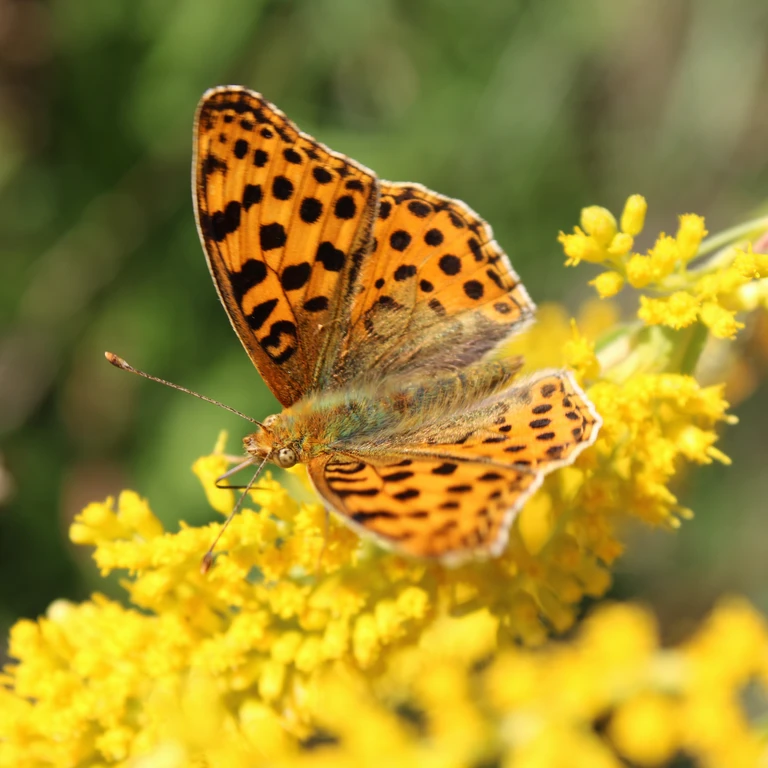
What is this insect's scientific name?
Issoria lathonia
